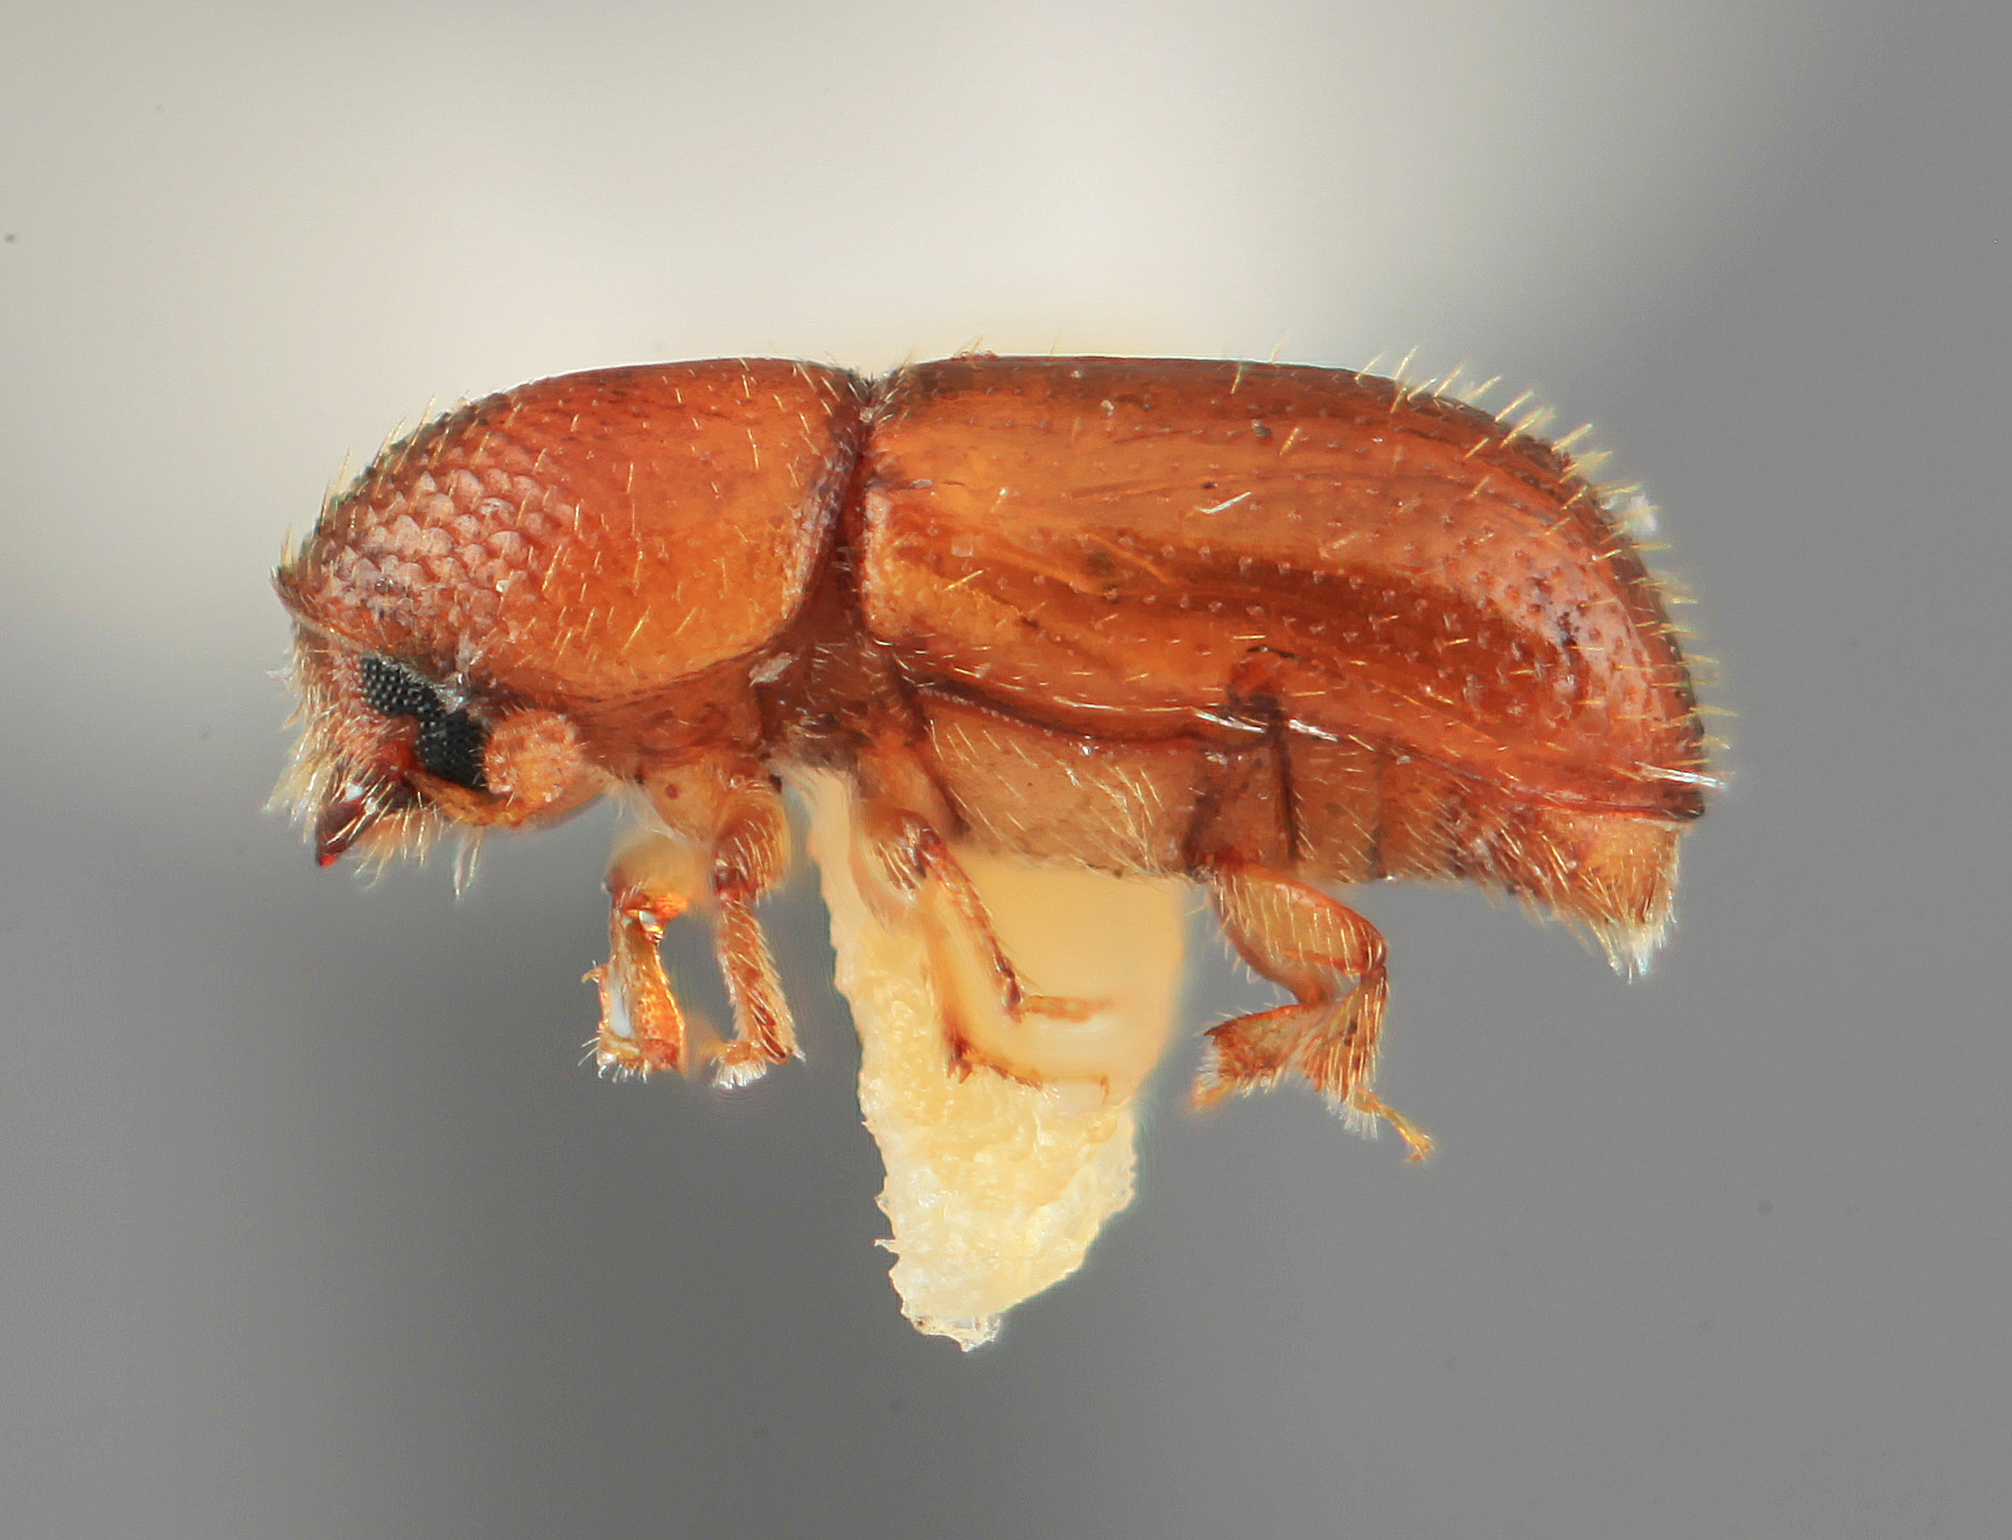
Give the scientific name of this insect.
Dendroterus sodalis
